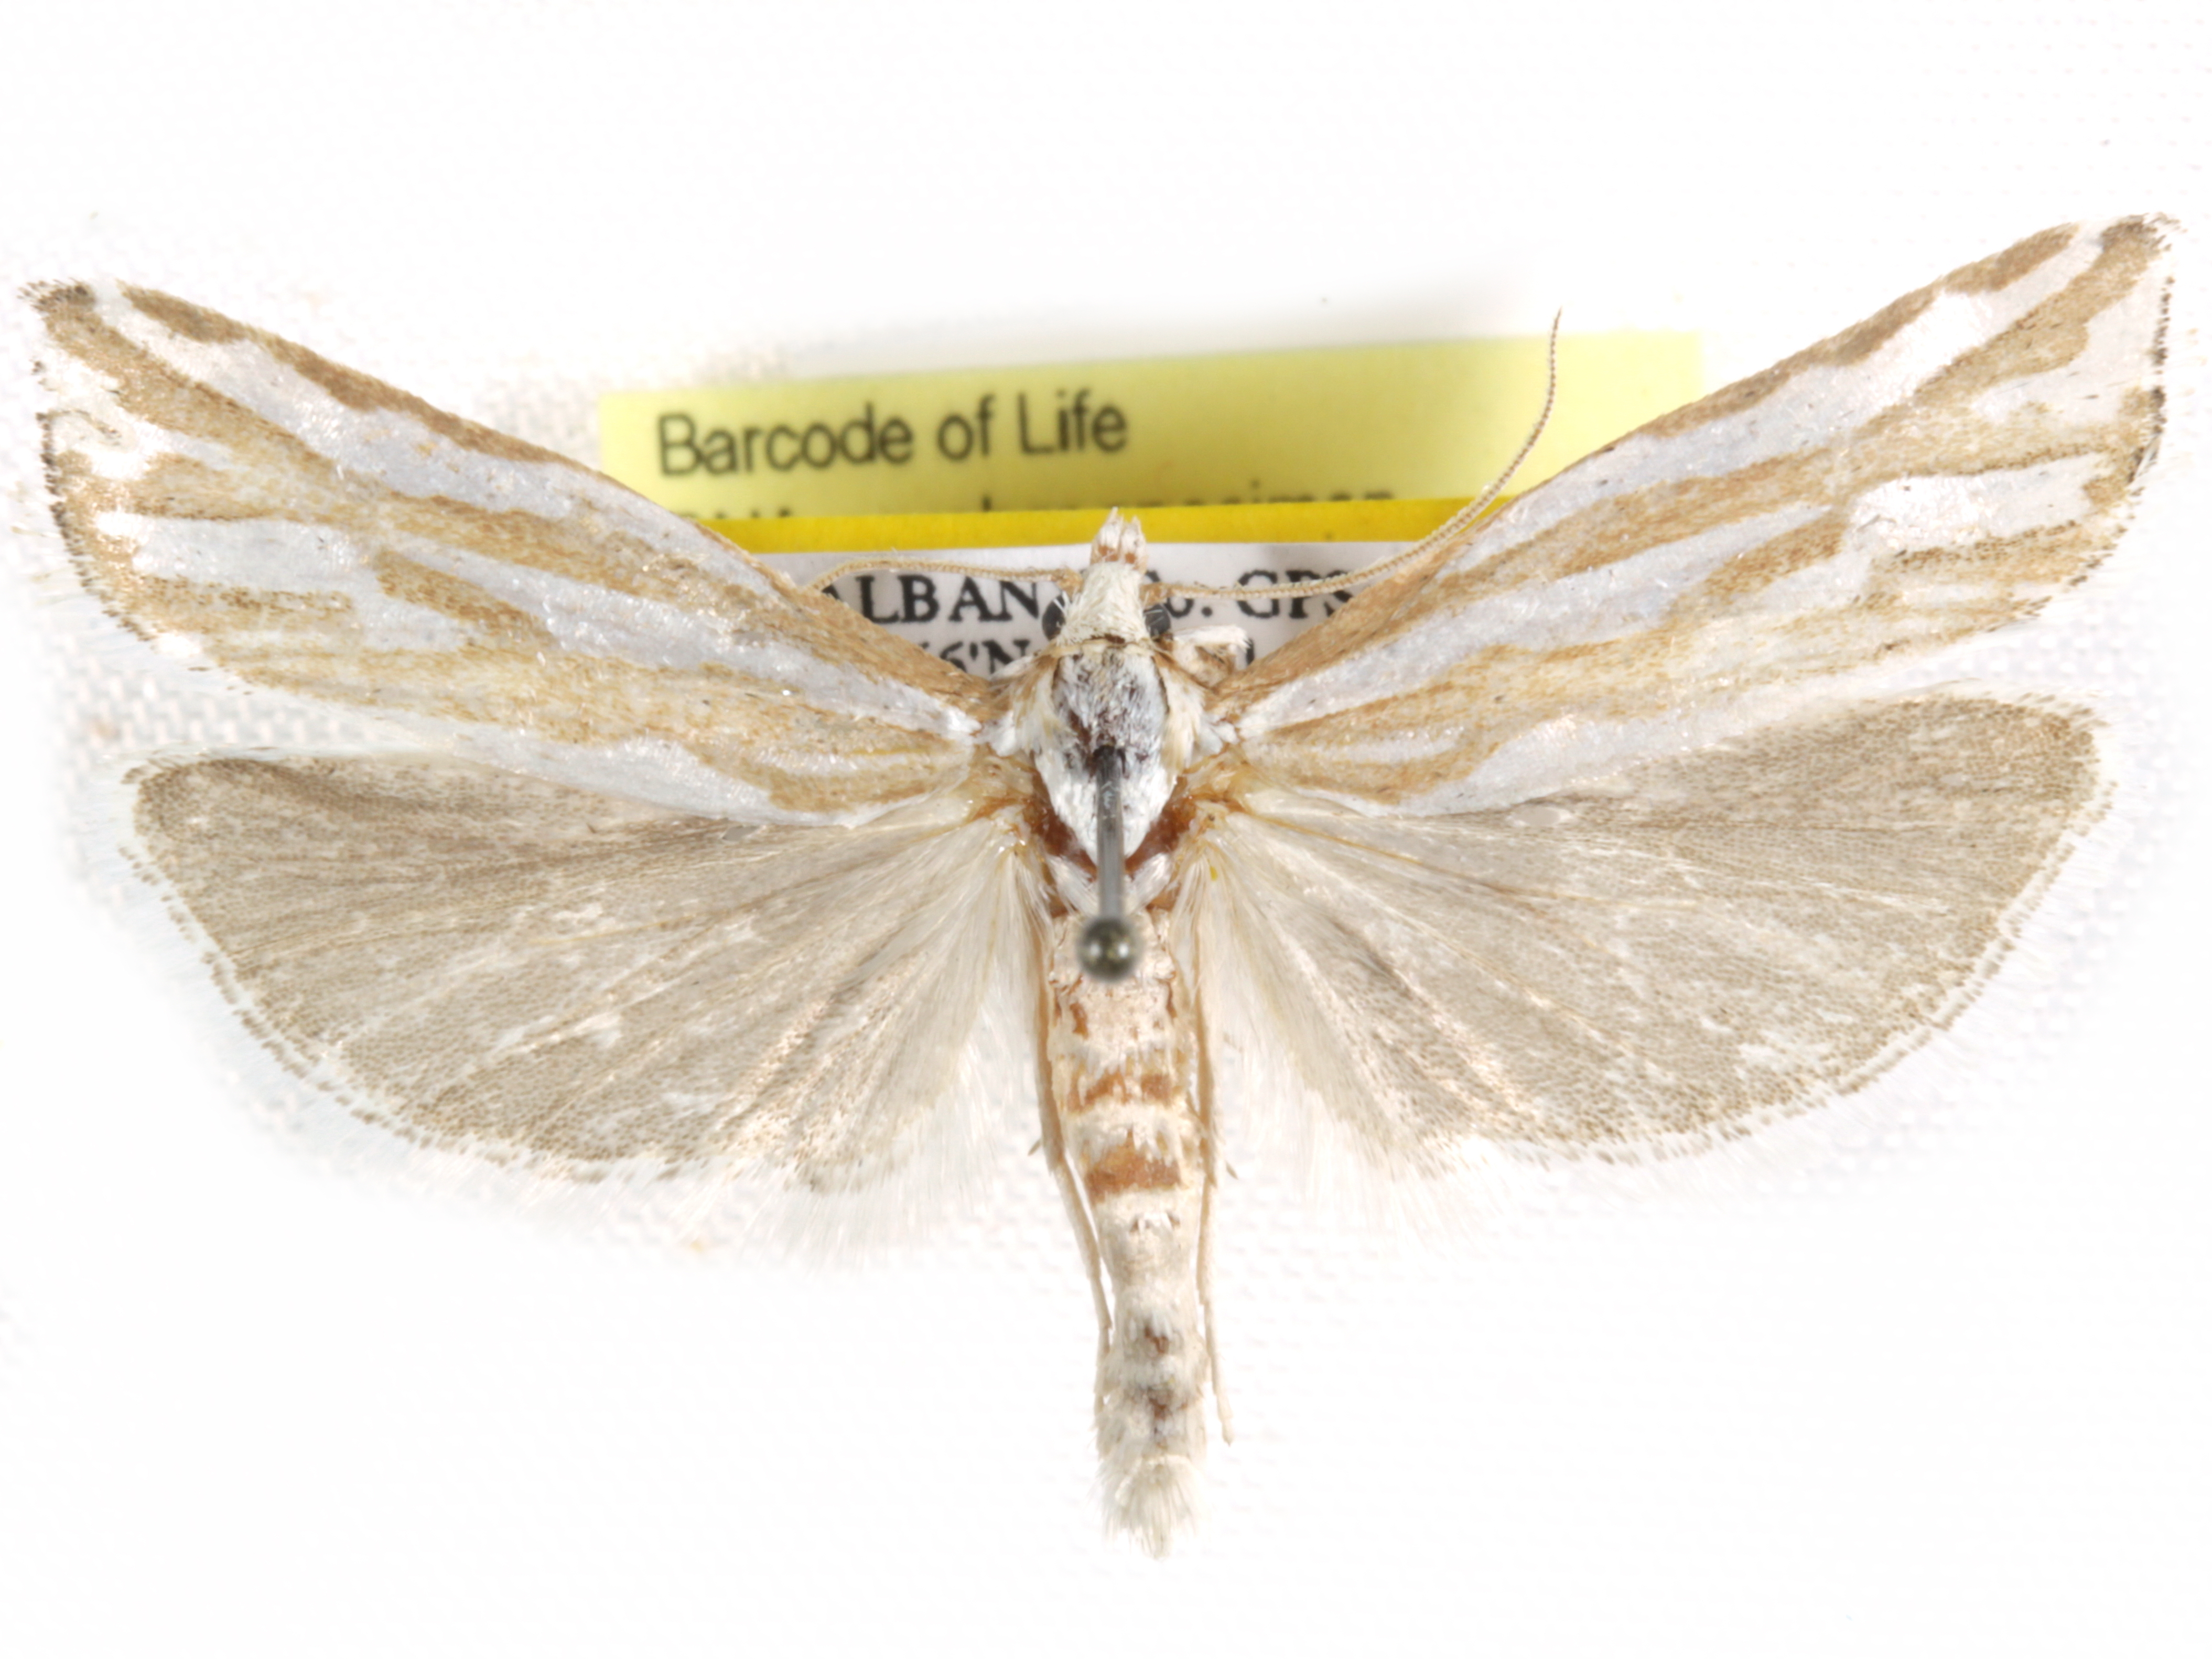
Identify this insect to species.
Pelochrista aurilineana
